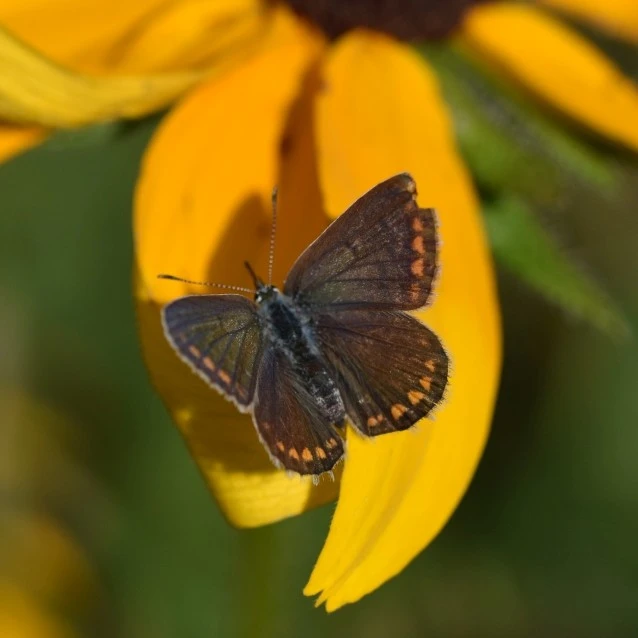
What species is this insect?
Polyommatus icarus
